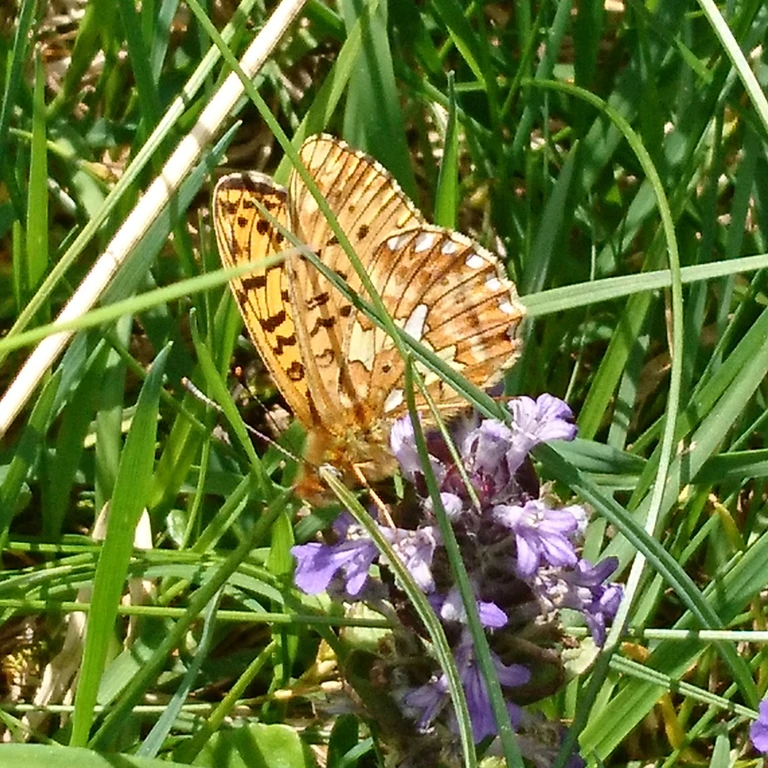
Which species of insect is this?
Boloria euphrosyne (also Clossiana euphrosyne)
